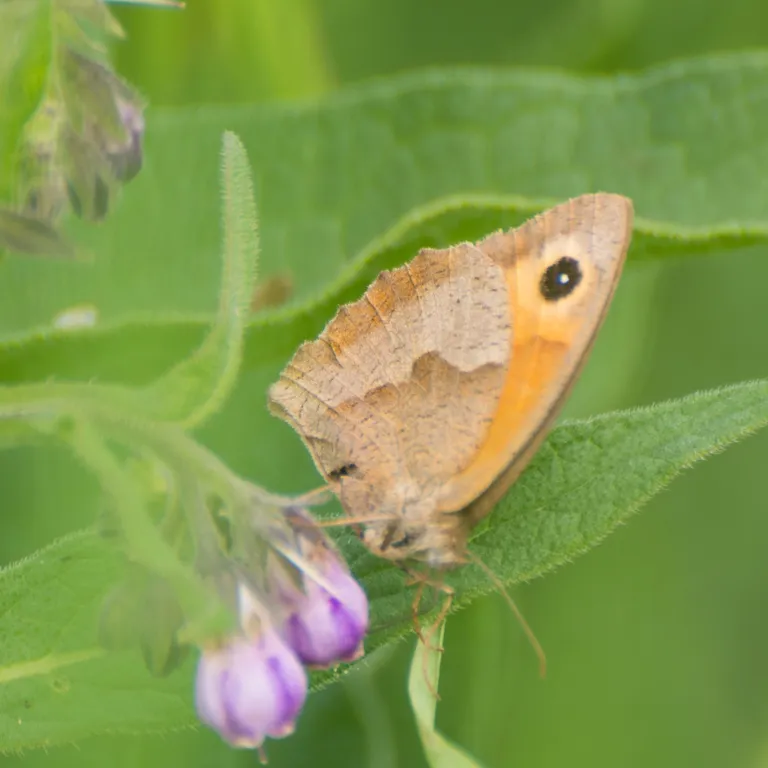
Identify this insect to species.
Maniola jurtina
